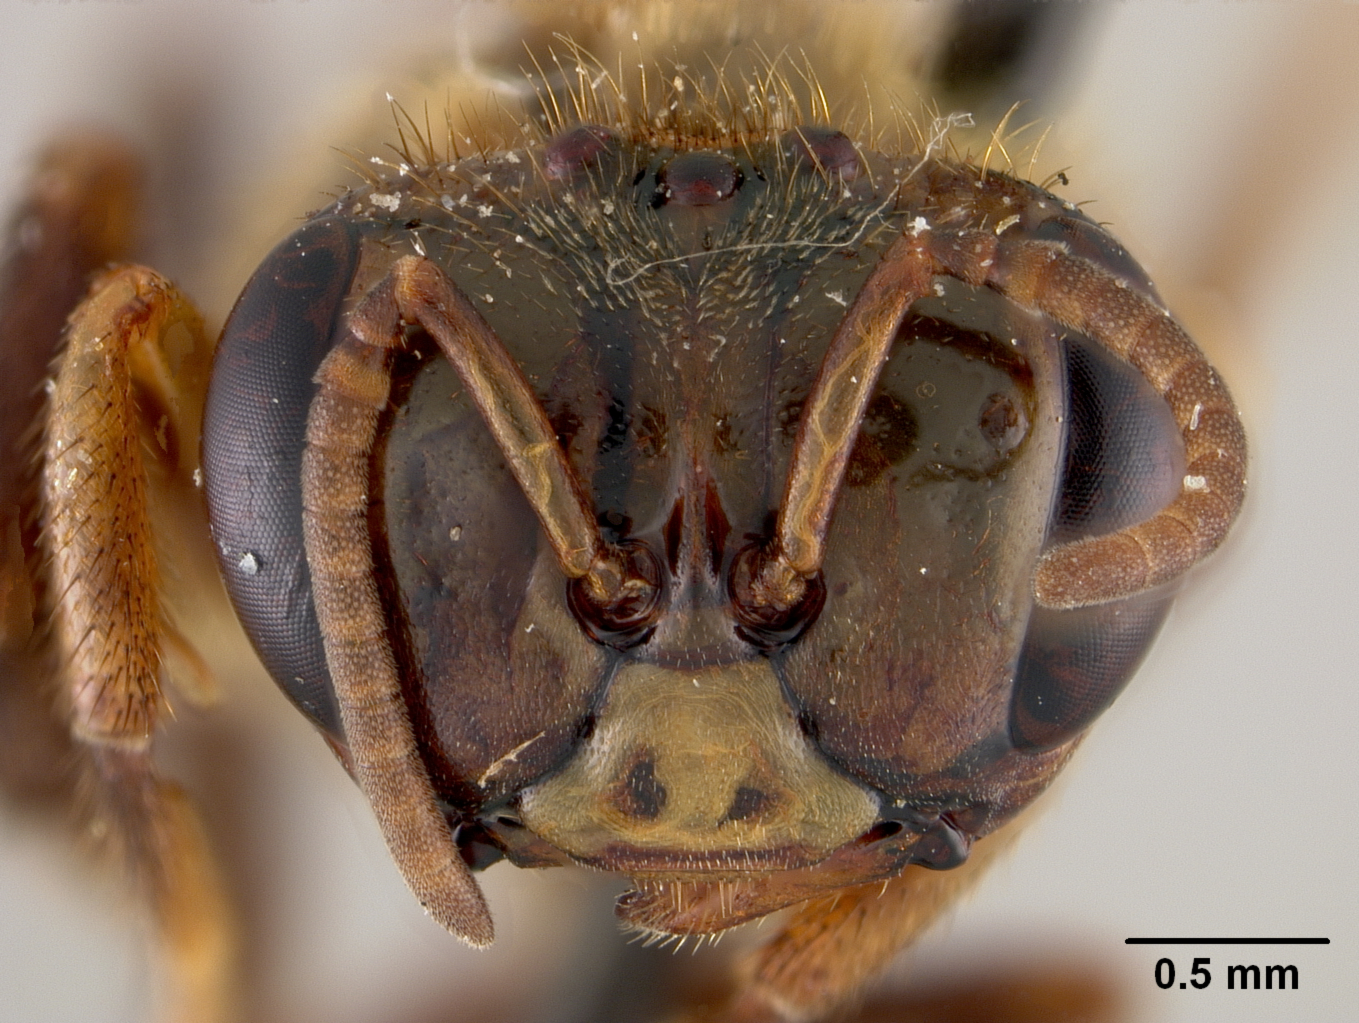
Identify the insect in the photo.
Trigona salvatoris
